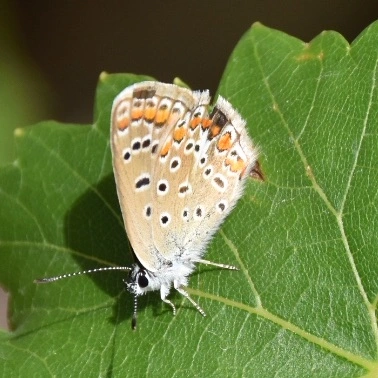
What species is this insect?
Polyommatus icarus
